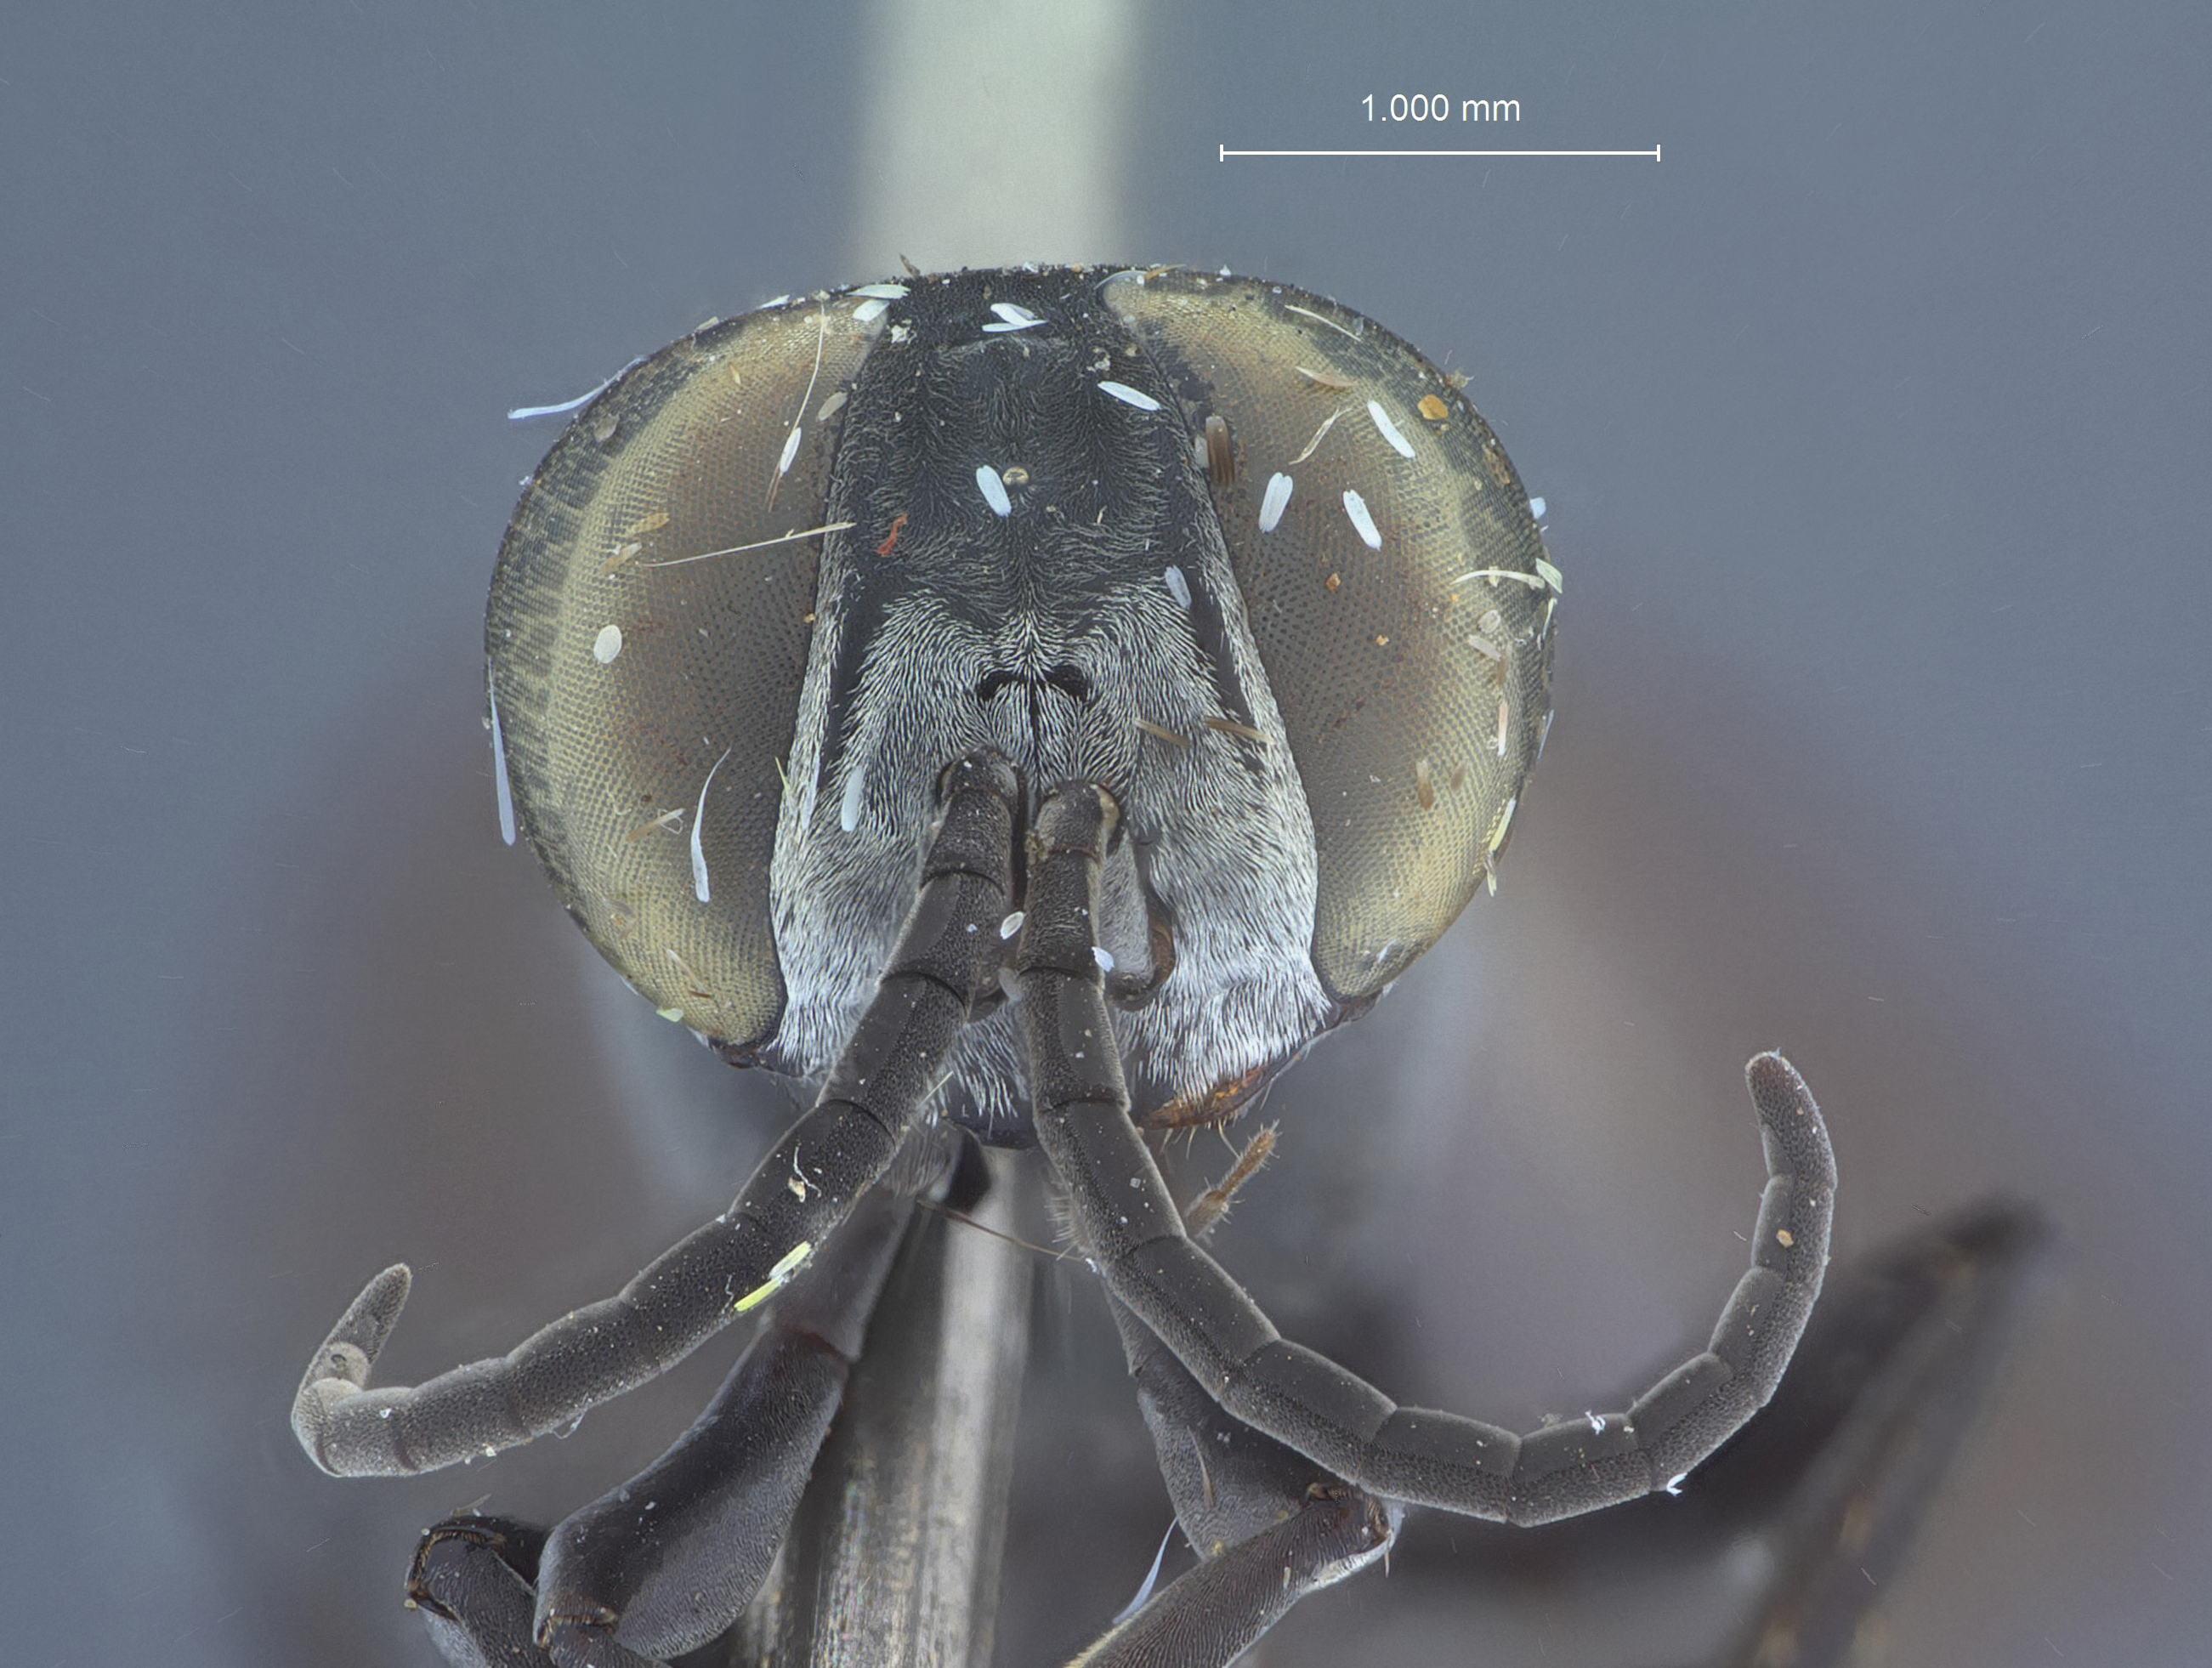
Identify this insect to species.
Notogonidea sternalis
